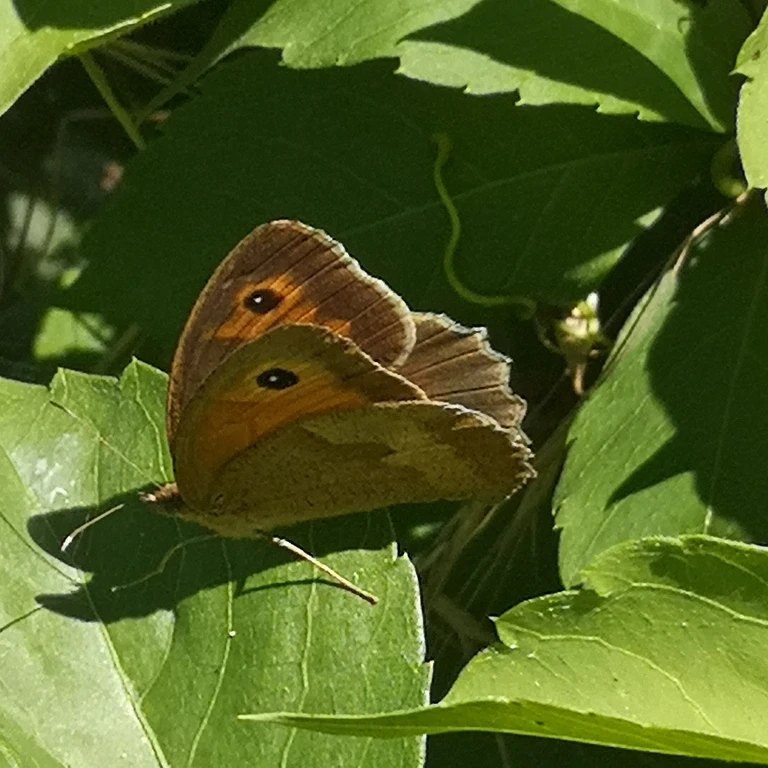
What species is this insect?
Maniola jurtina
